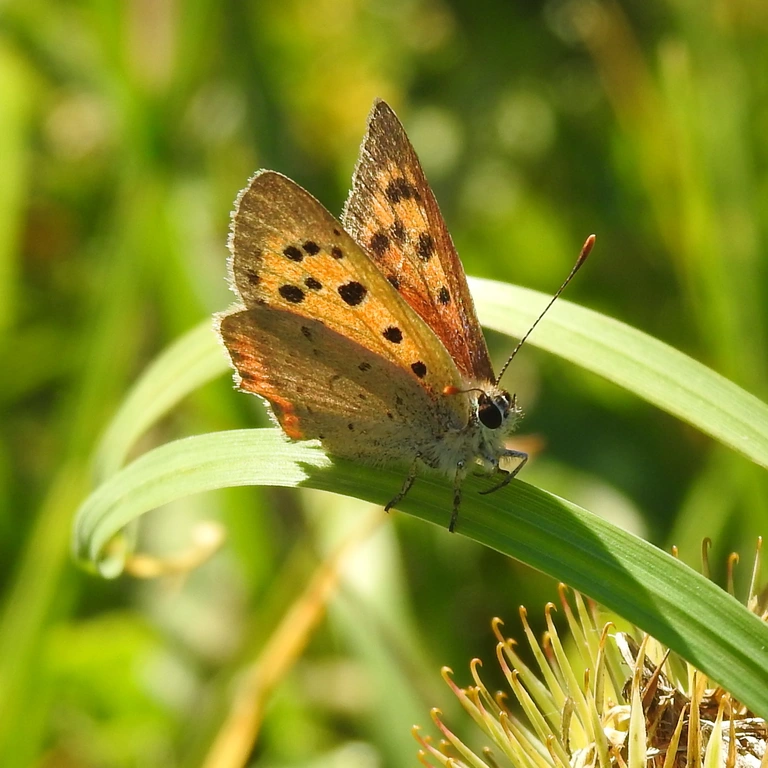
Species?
Lycaena phlaeas
